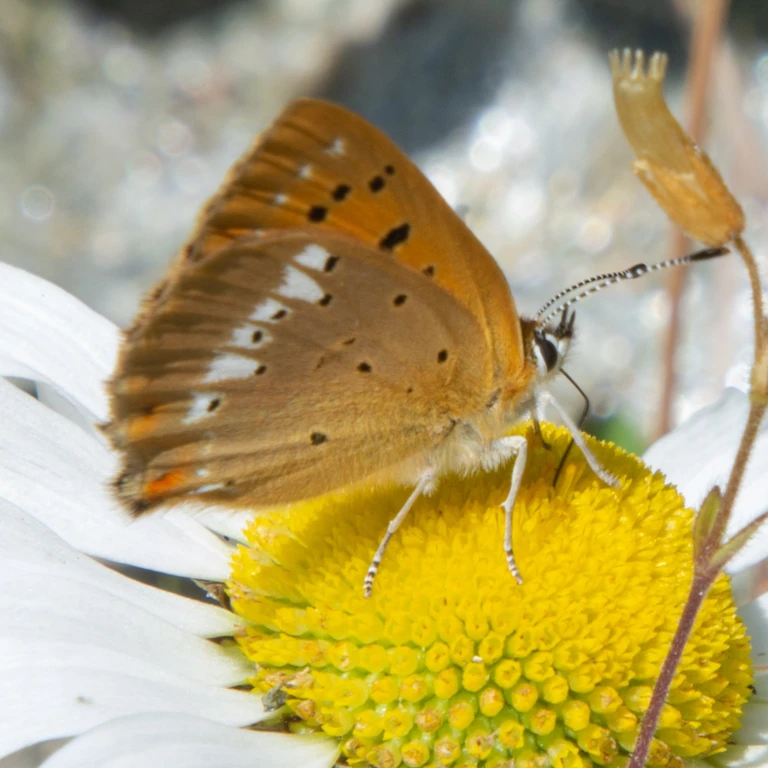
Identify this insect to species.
Lycaena virgaureae
